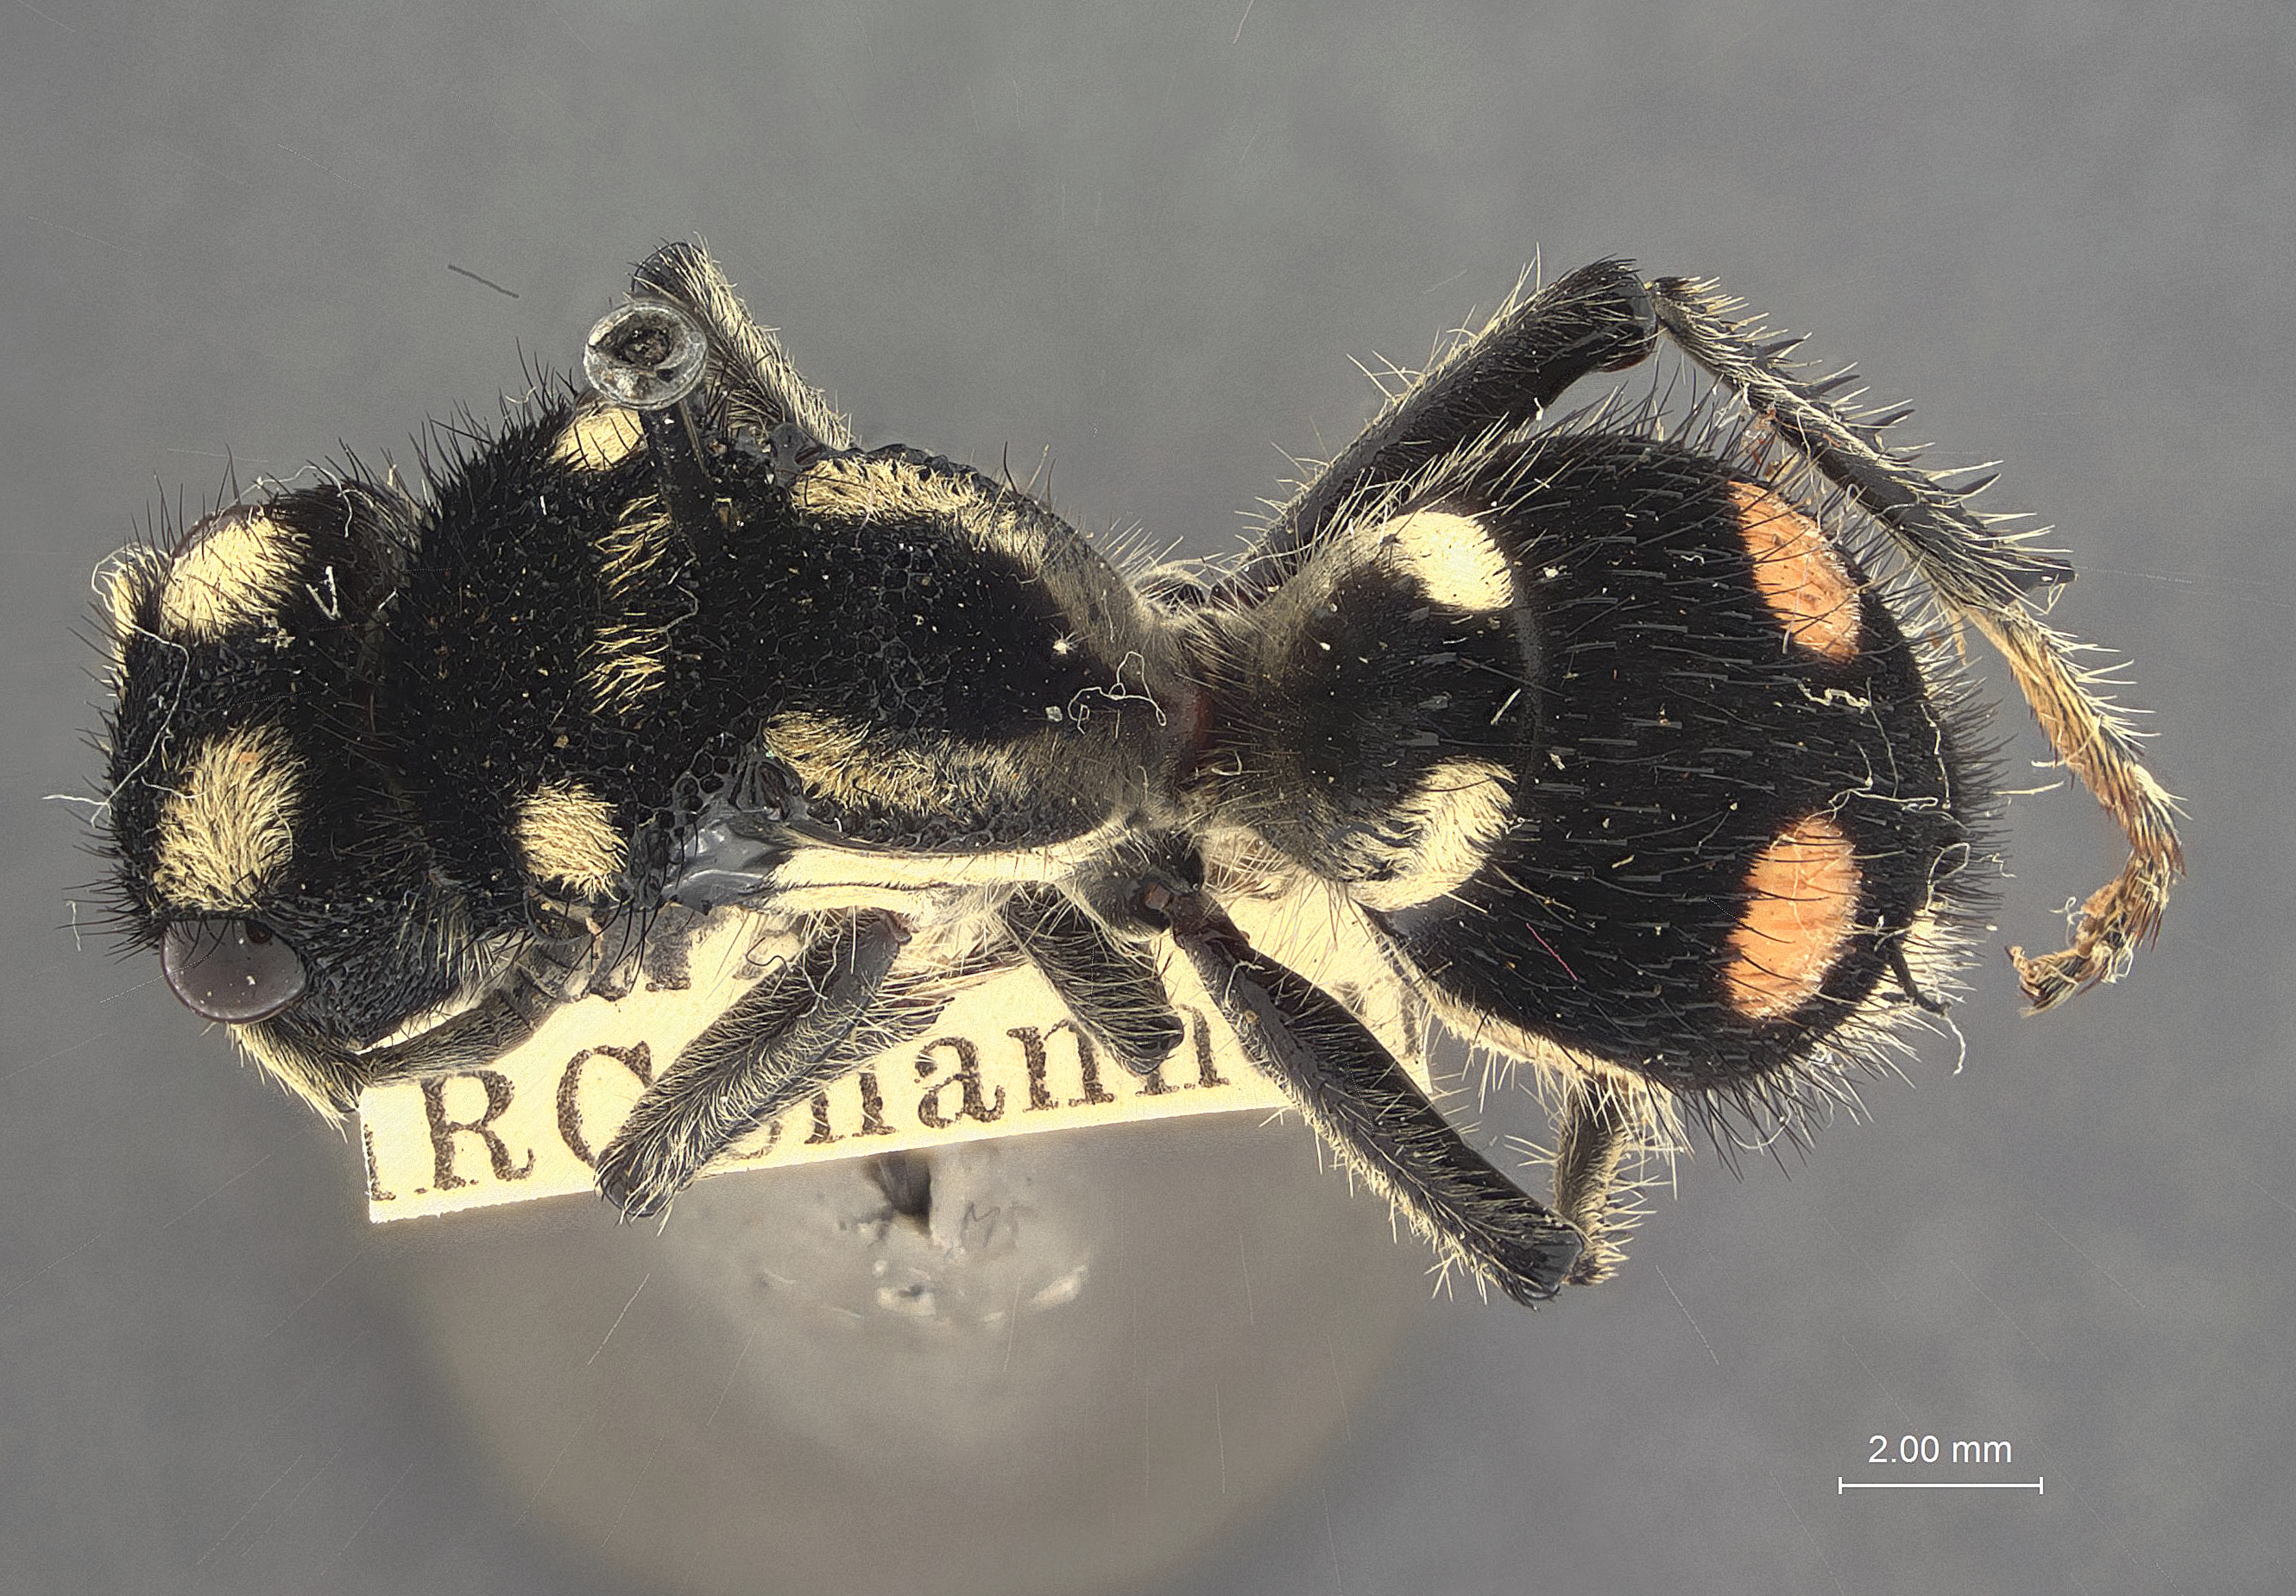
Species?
Hoplomutilla rapax
